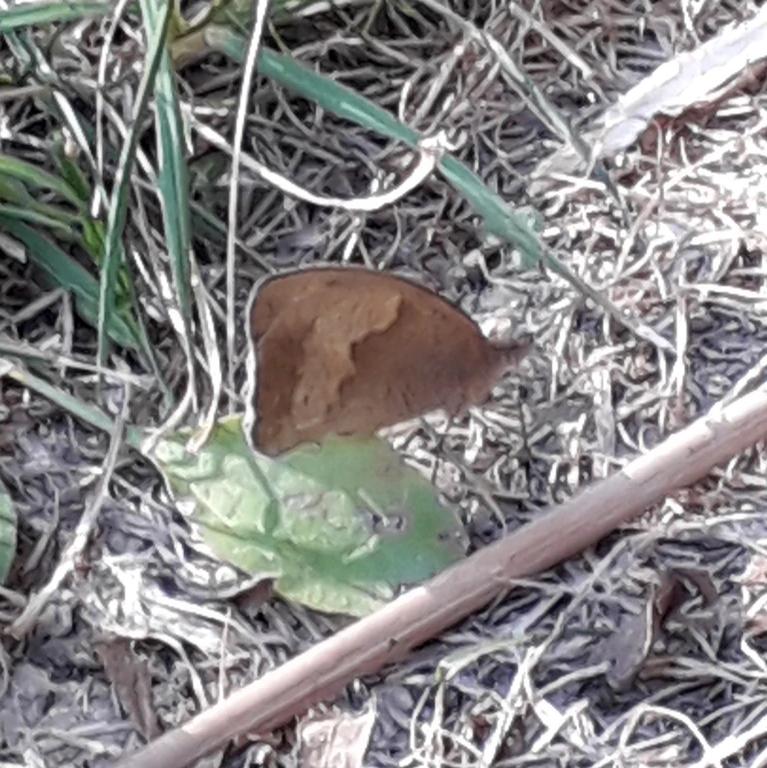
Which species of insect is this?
Maniola jurtina
